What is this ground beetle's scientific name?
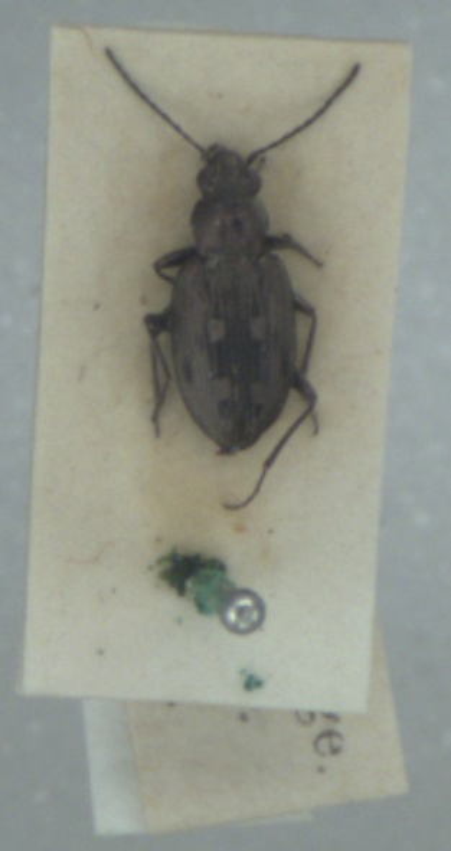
Bembidion litorale
